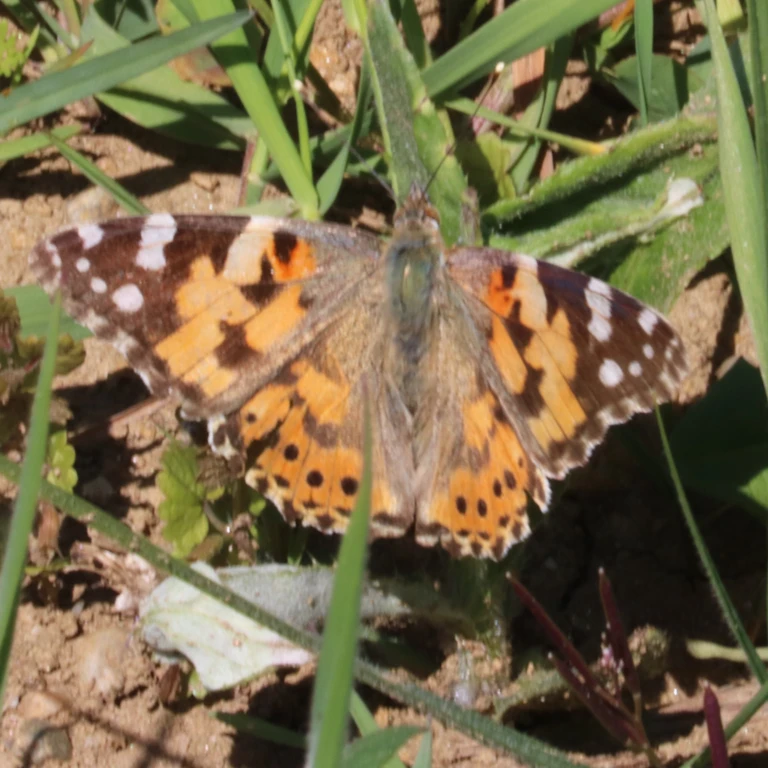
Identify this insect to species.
Vanessa cardui
